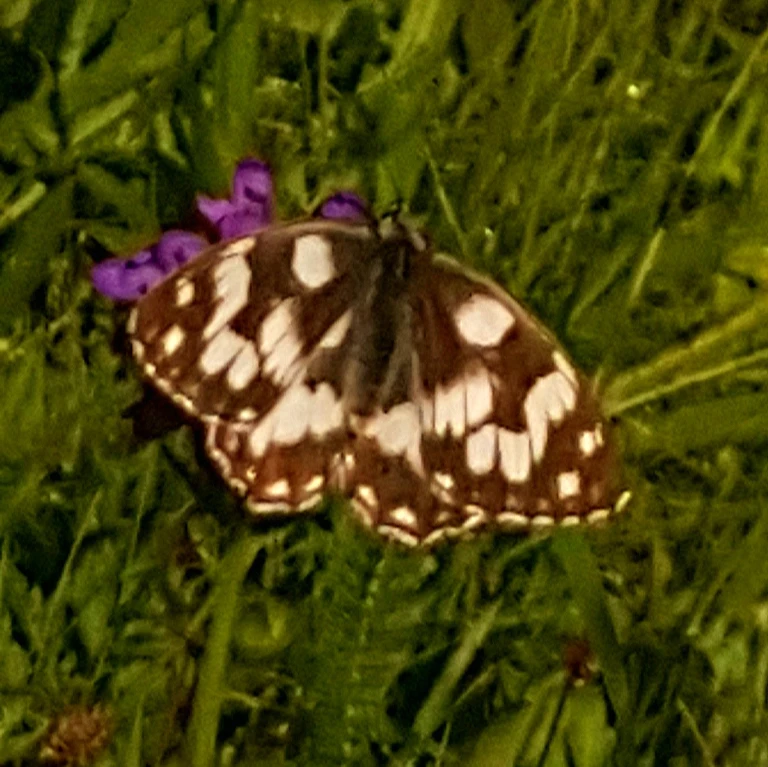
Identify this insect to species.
Melanargia galathea
